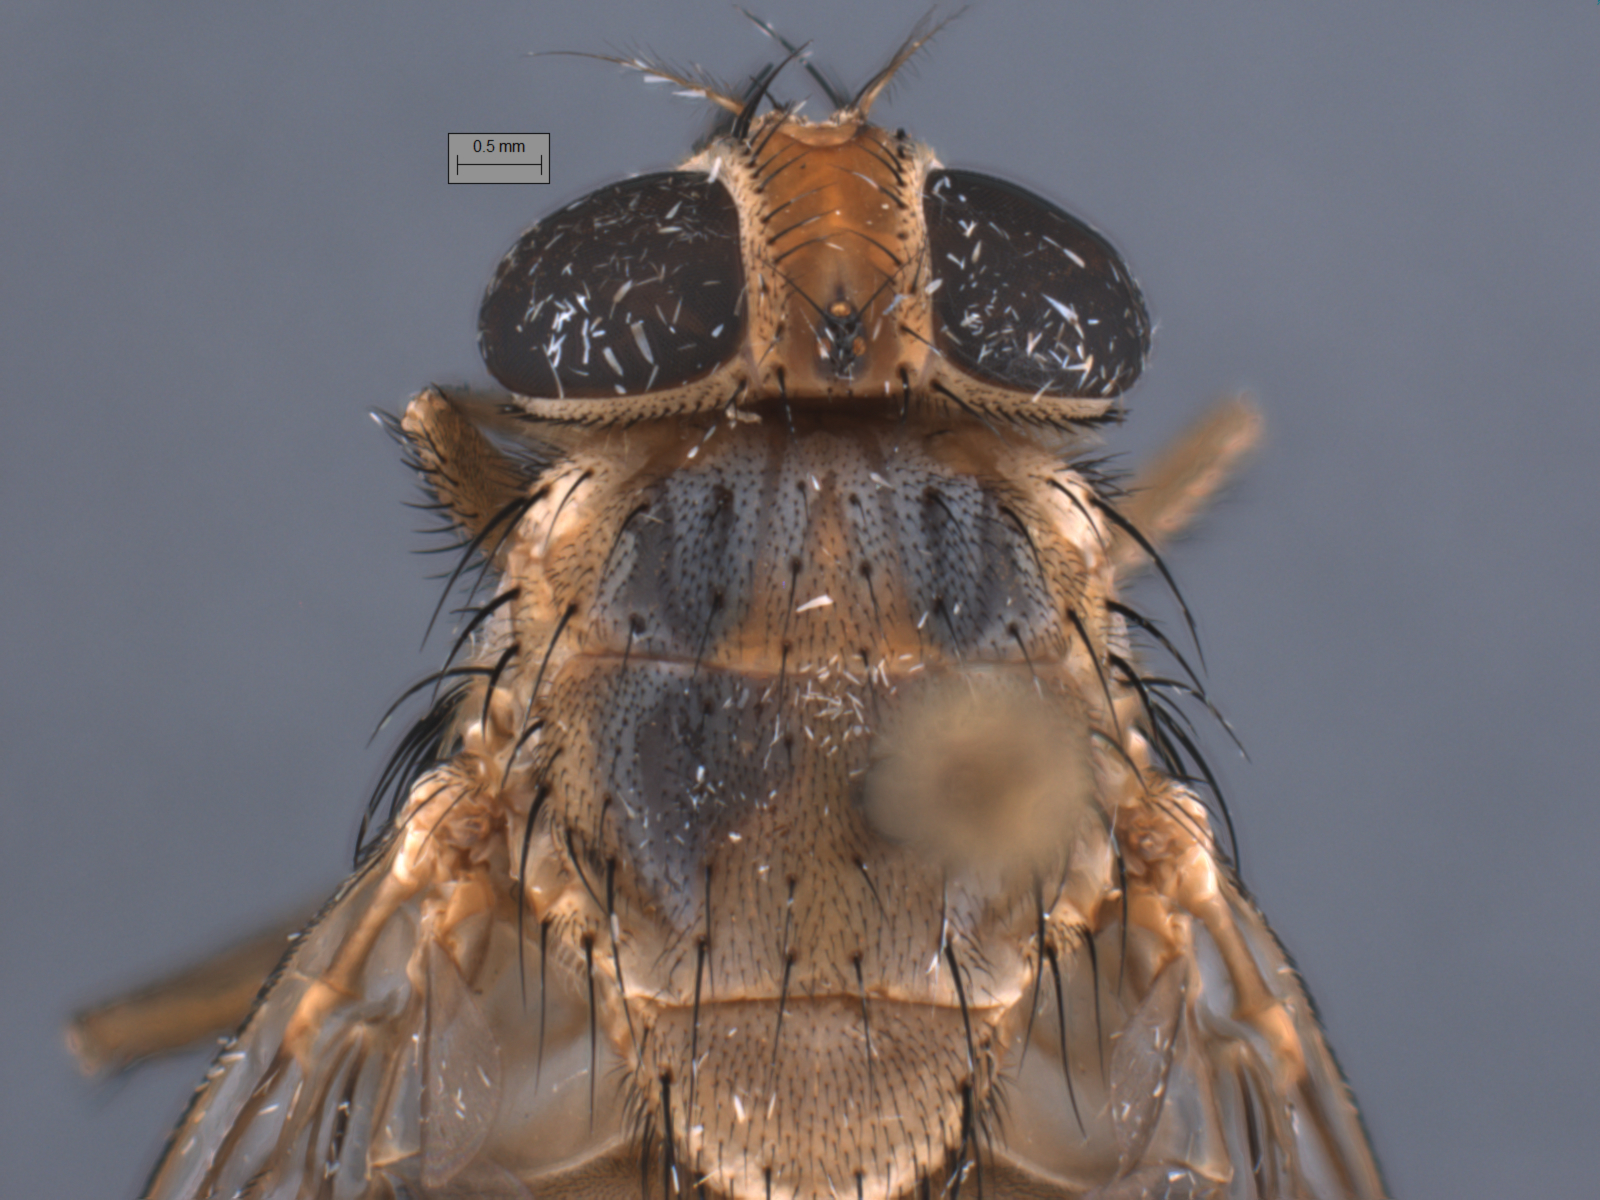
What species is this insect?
Auchmeromyia bequaerti
